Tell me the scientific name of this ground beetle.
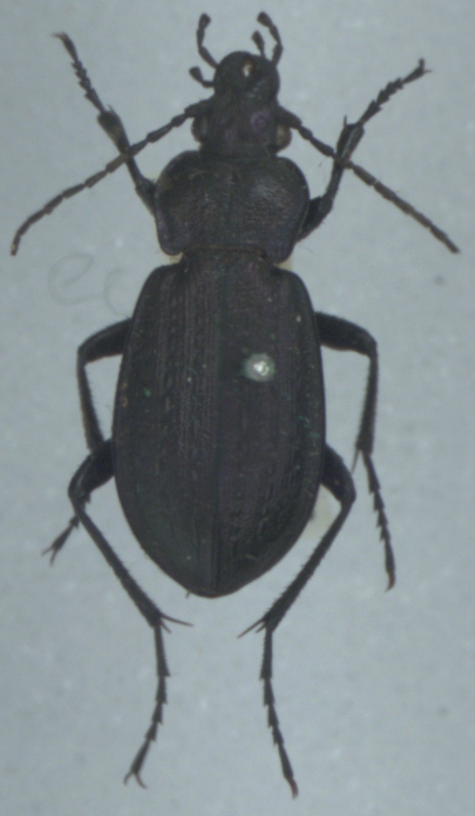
Carabus arvensis
